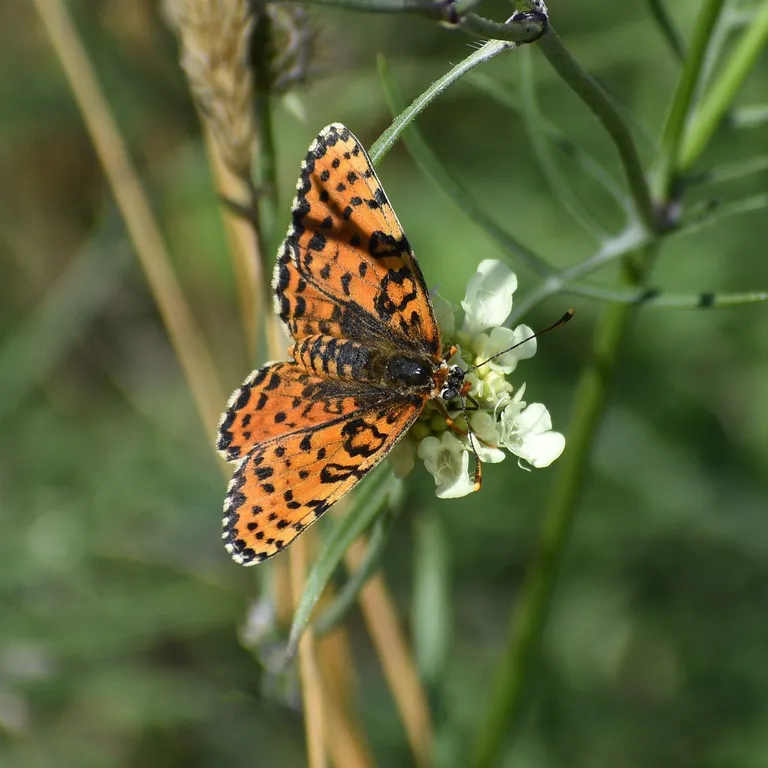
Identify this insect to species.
Melitaea didyma
